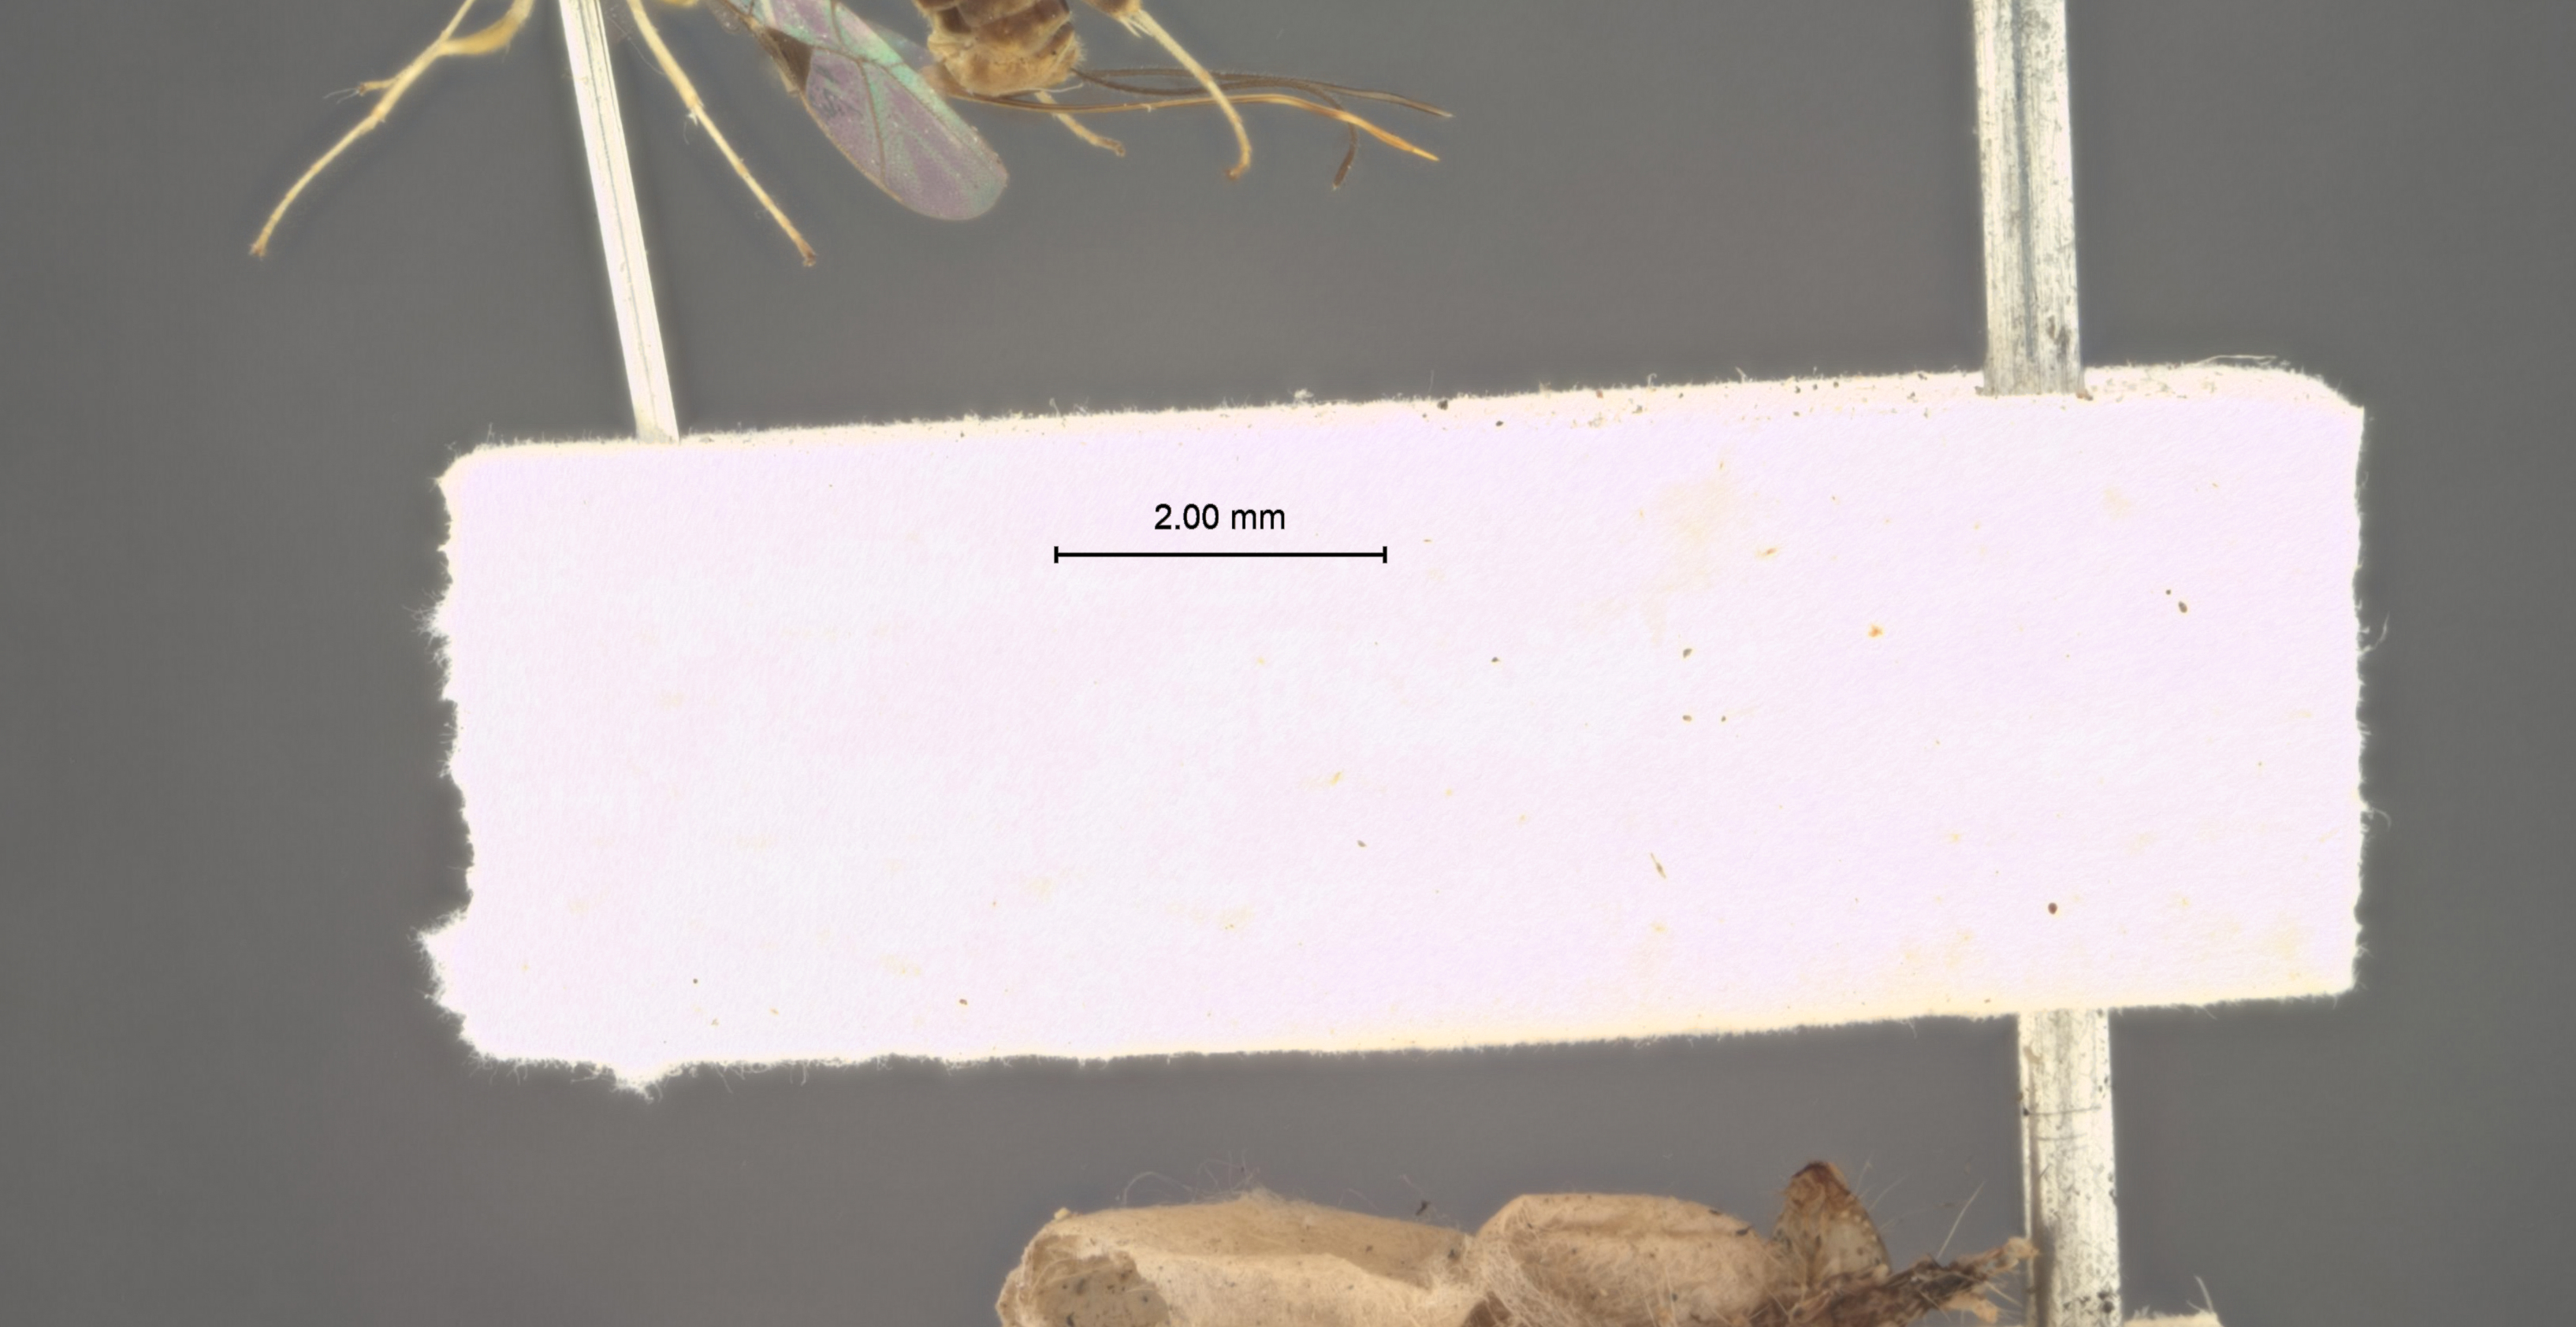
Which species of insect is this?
Pristomerus microdon
